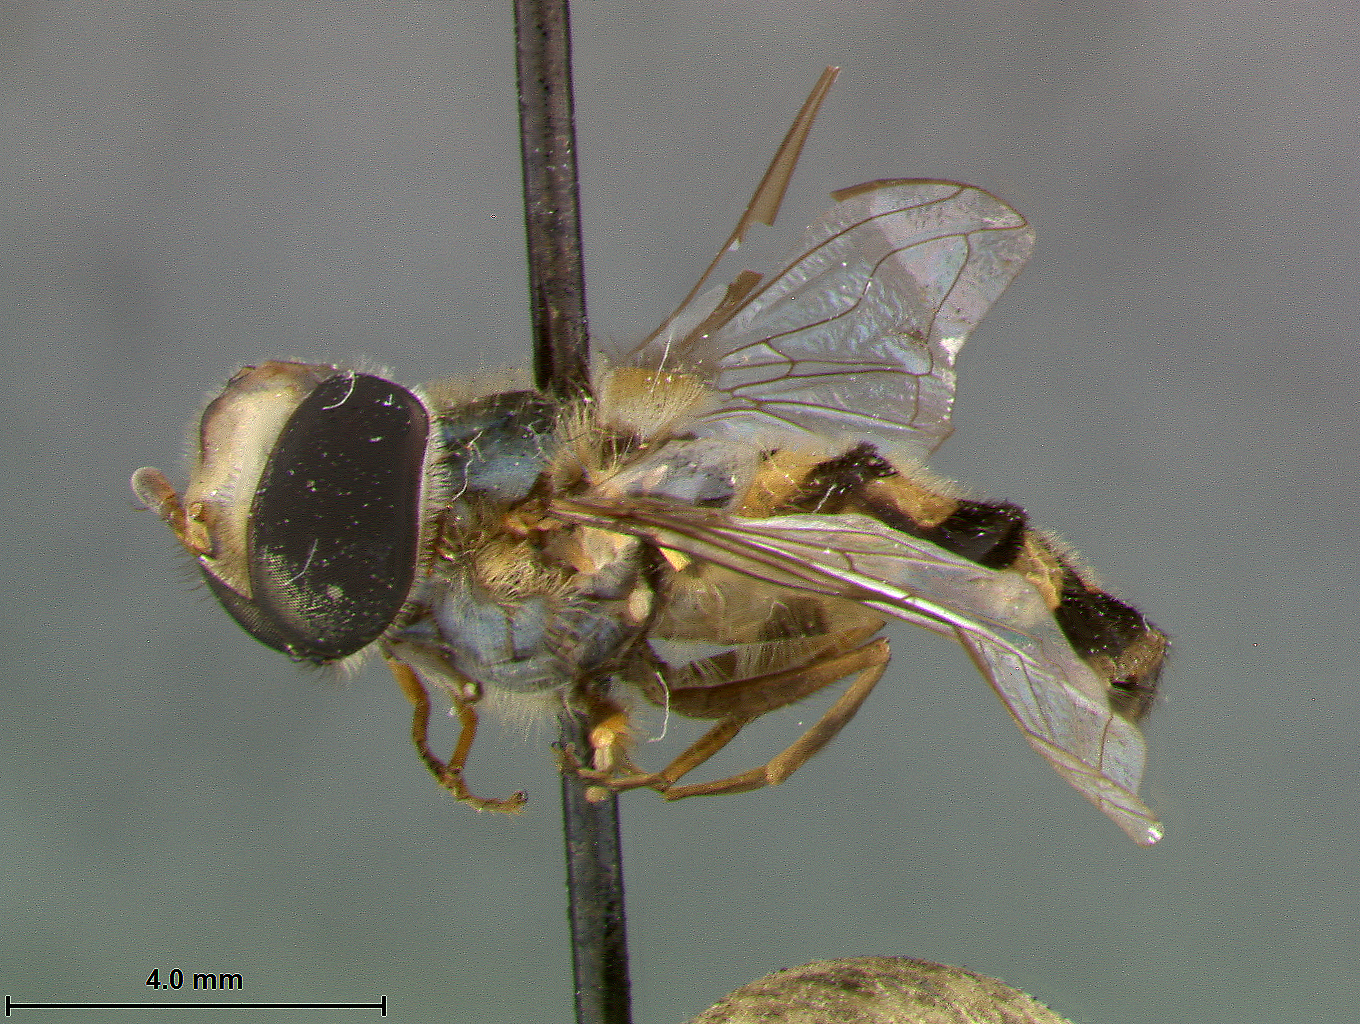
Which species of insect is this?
Syrphus marginatus
